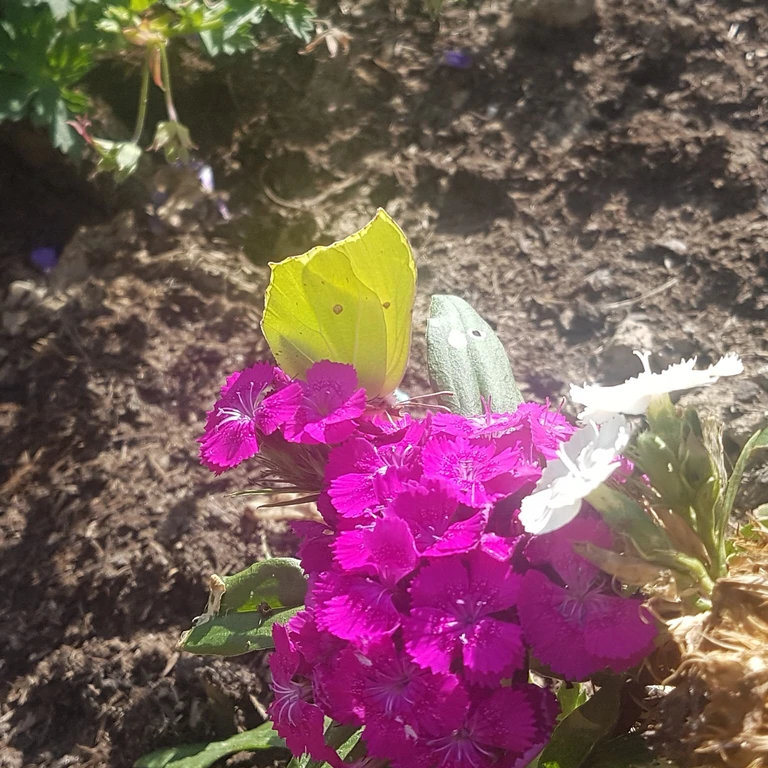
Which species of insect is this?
Gonepteryx rhamni
